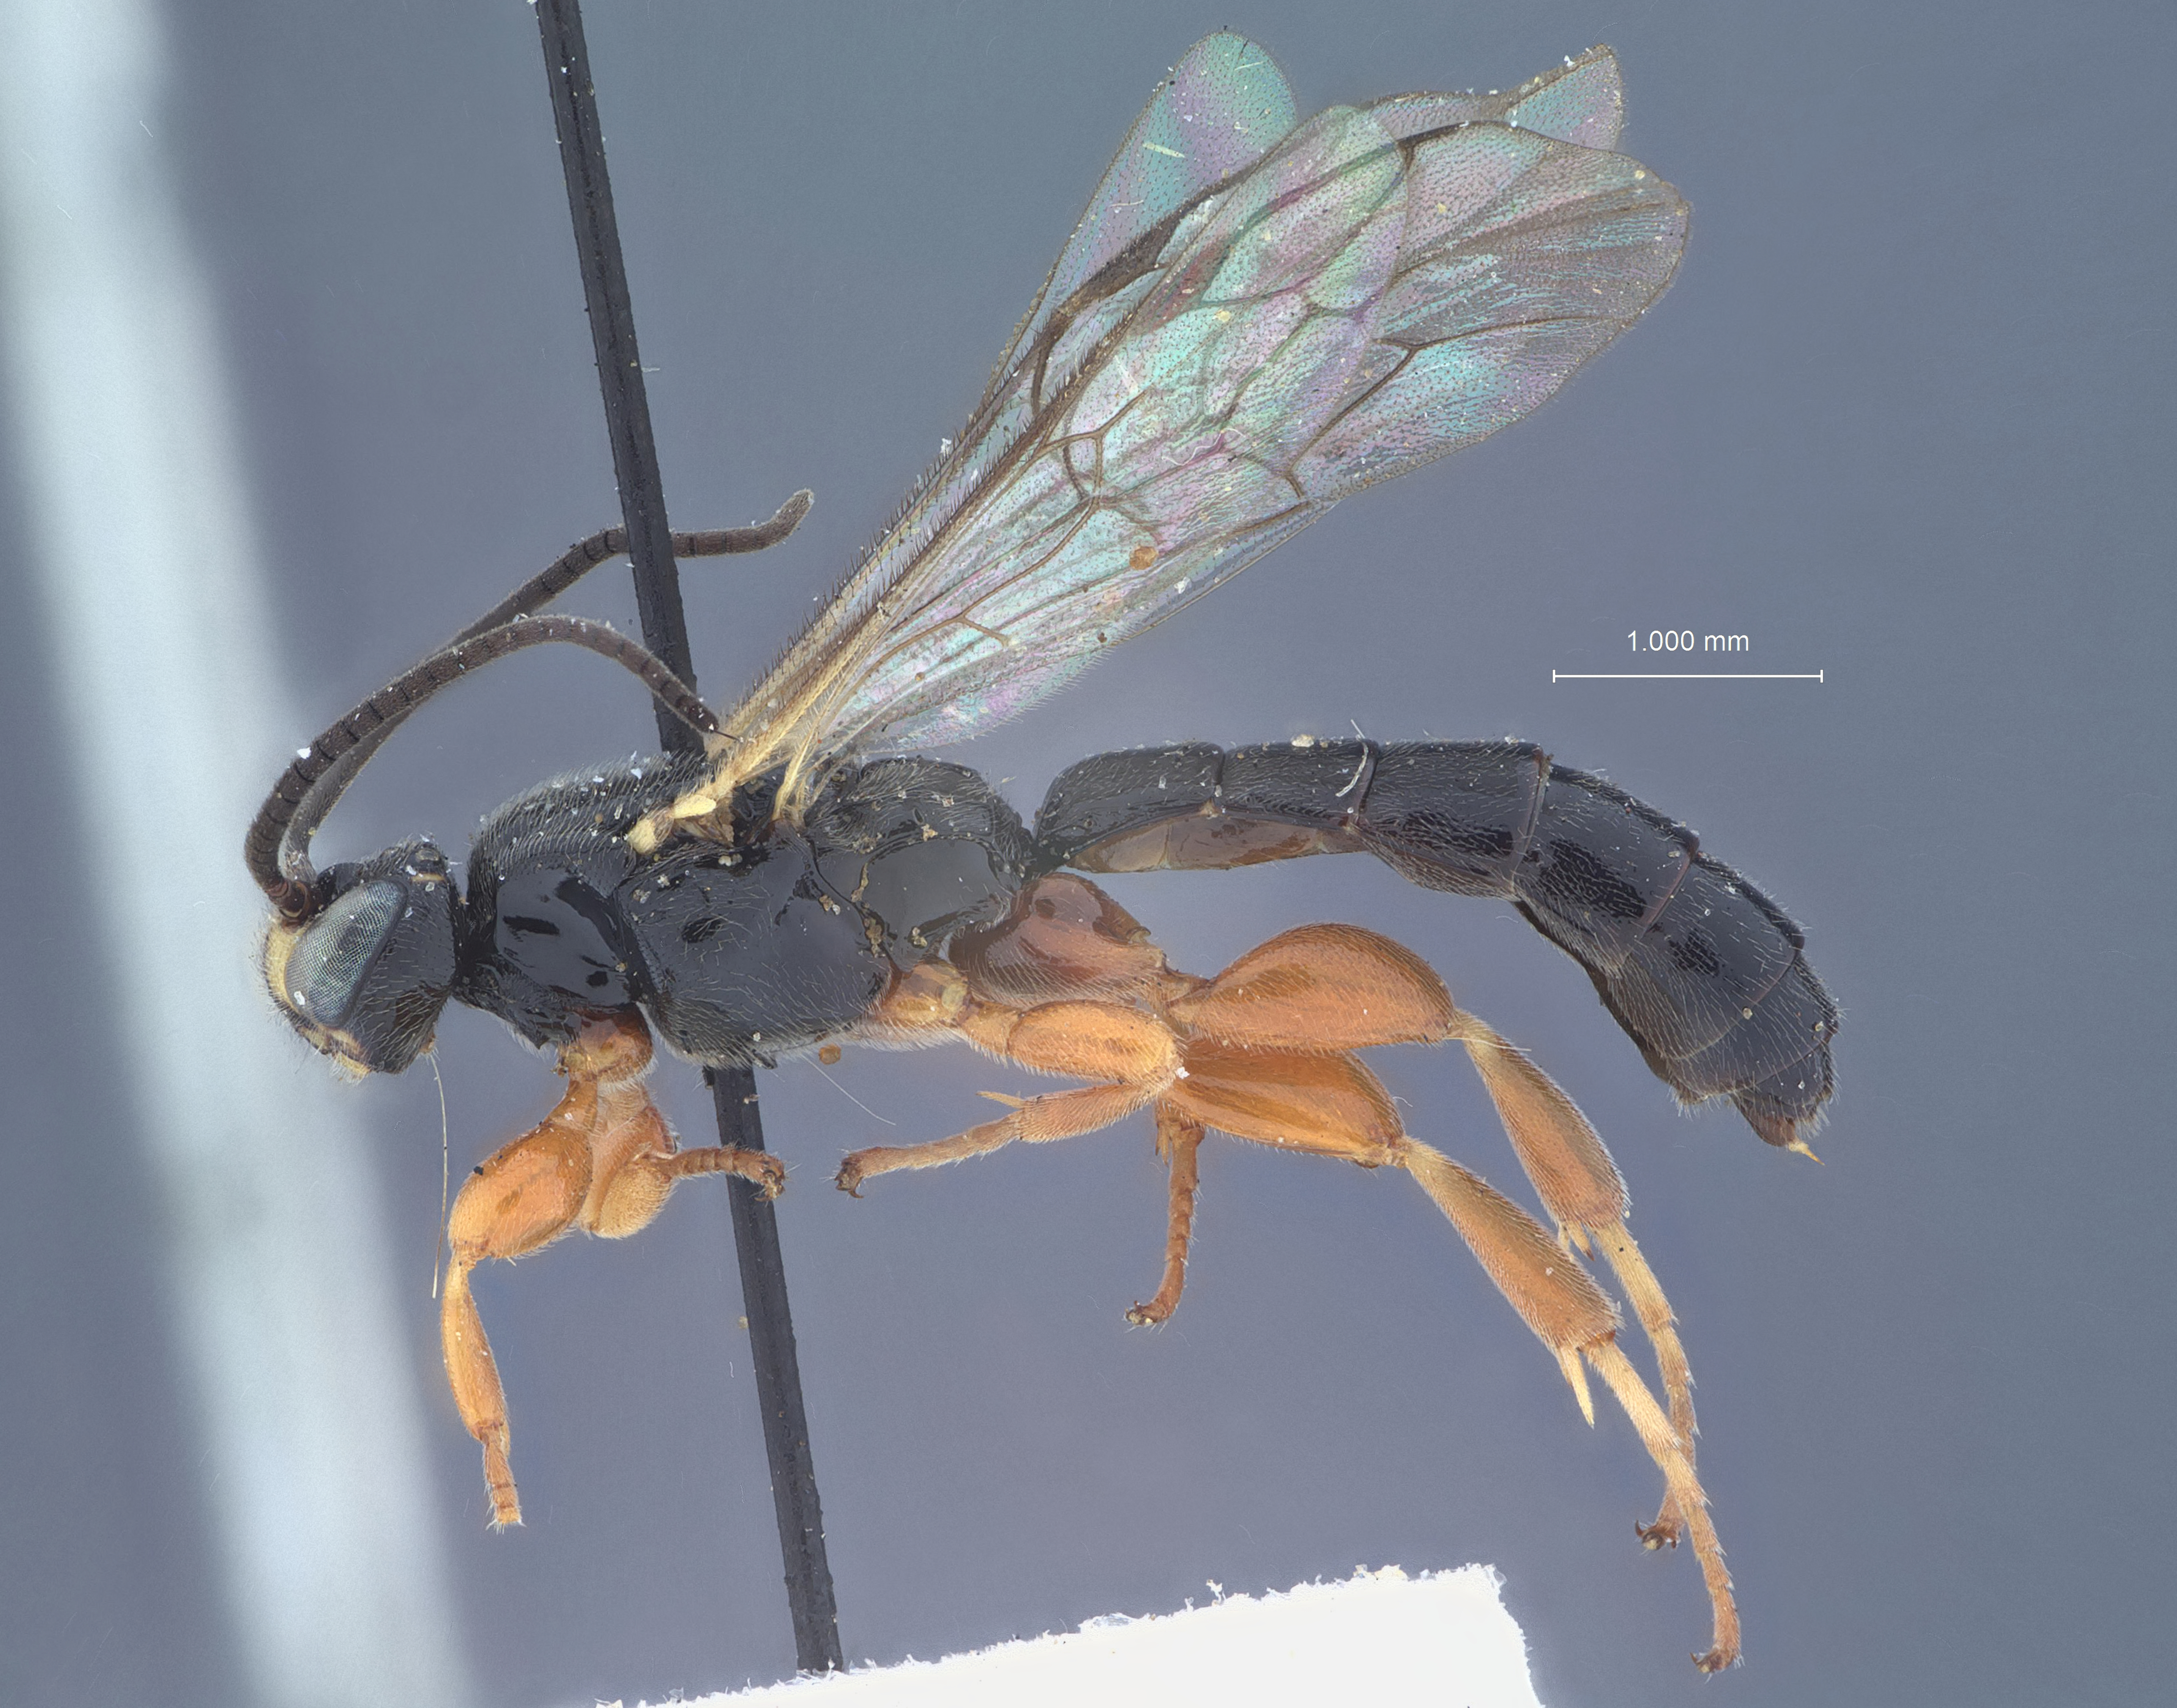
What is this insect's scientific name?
Exochus dentifrons
